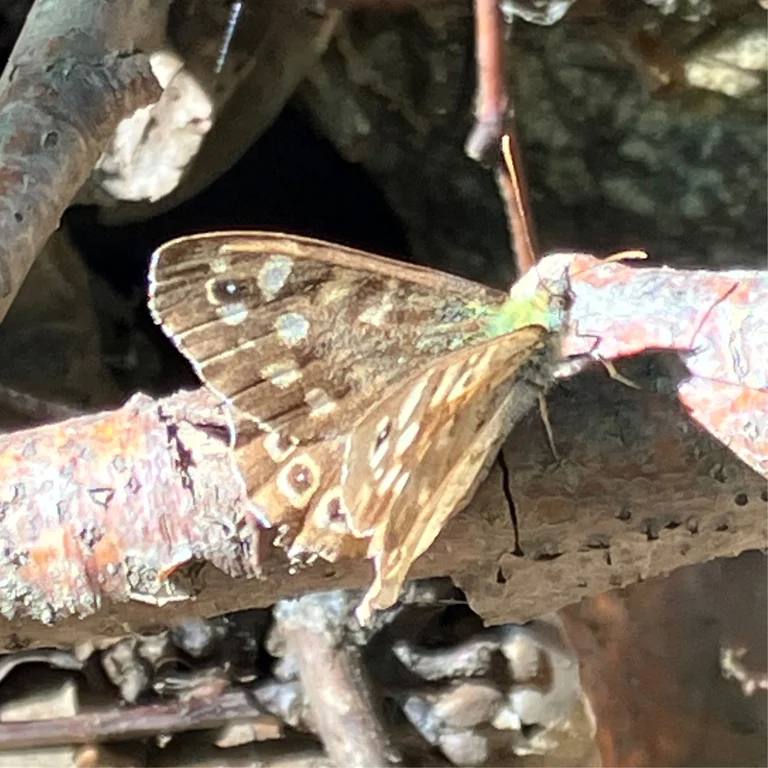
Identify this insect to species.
Pararge aegeria
